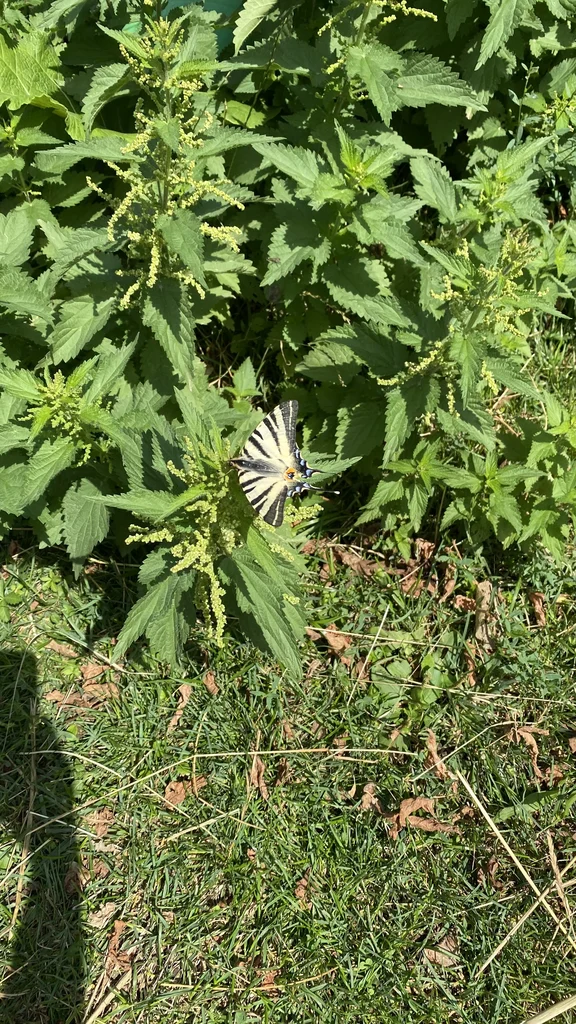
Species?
Iphiclides podalirius
